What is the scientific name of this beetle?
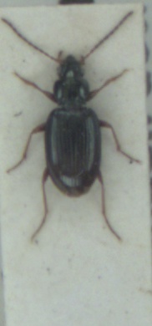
Bembidion deletum
